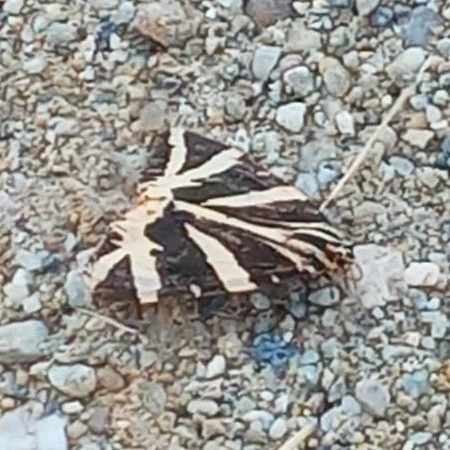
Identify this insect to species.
Euplagia quadripunctaria
